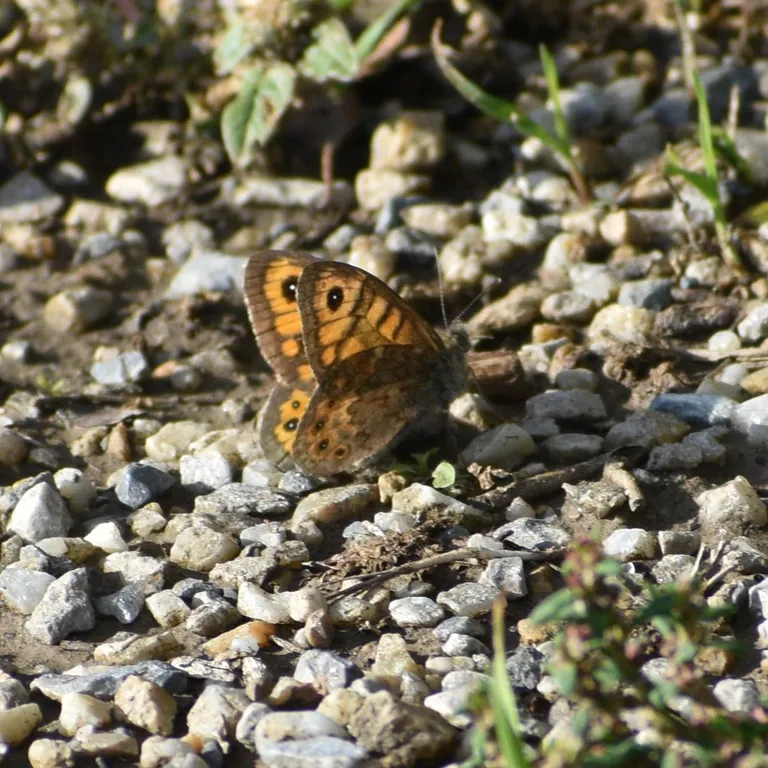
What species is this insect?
Lasiommata megera (also Pararge megera)
